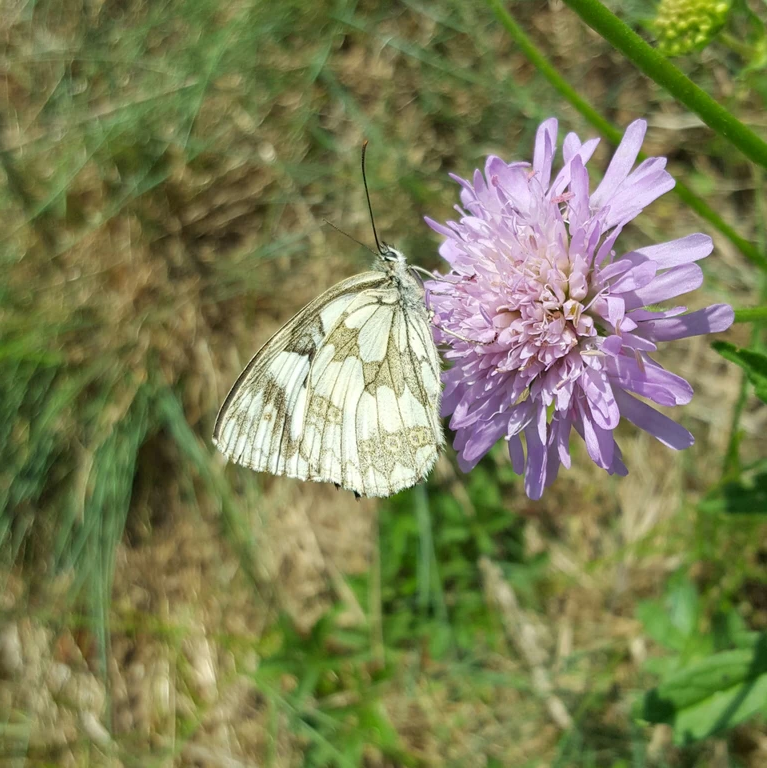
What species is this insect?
Melanargia galathea
